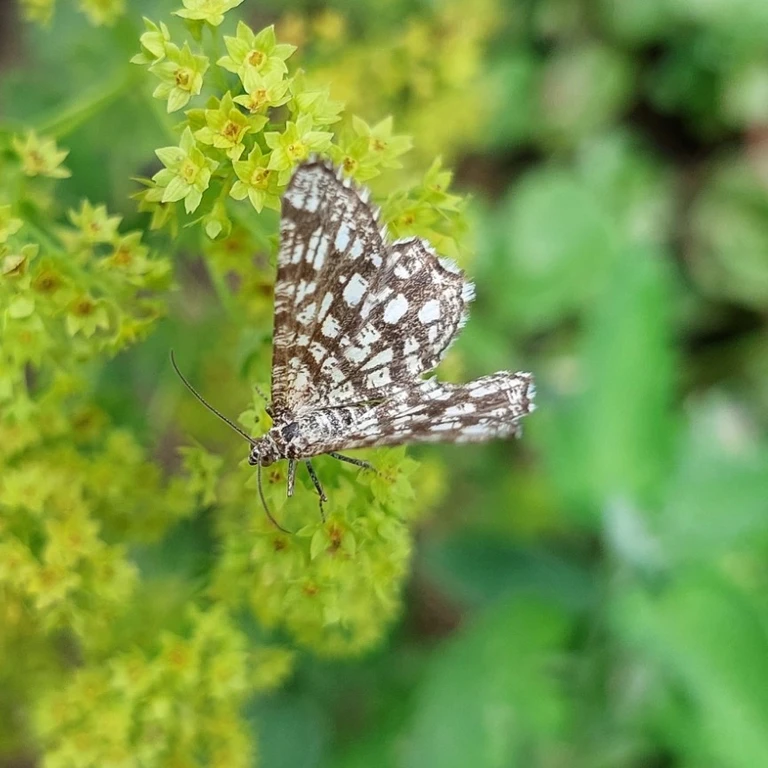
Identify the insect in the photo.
Chiasmia clathrata
